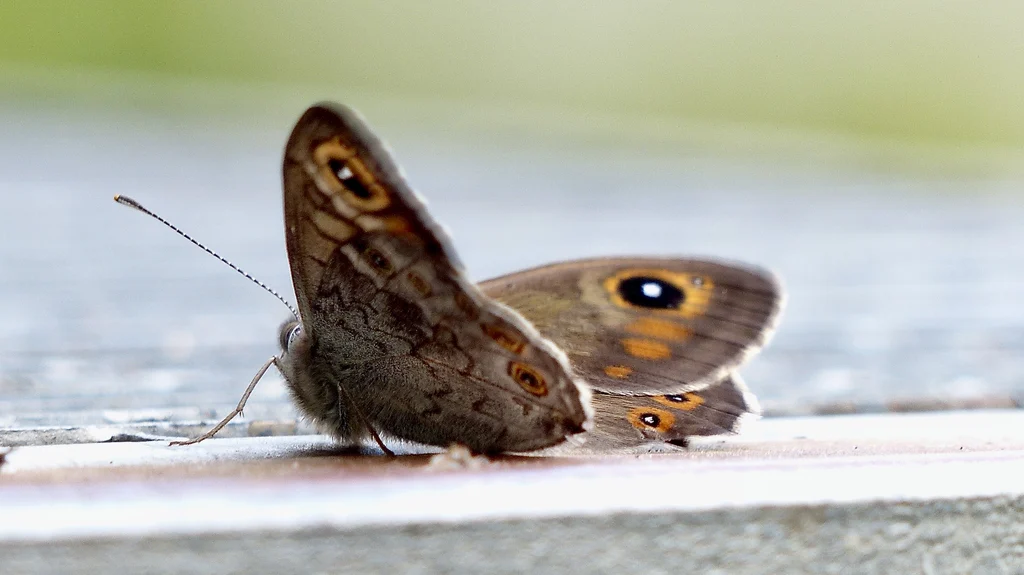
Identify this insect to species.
Lasiommata maera (also Pararge maera)
